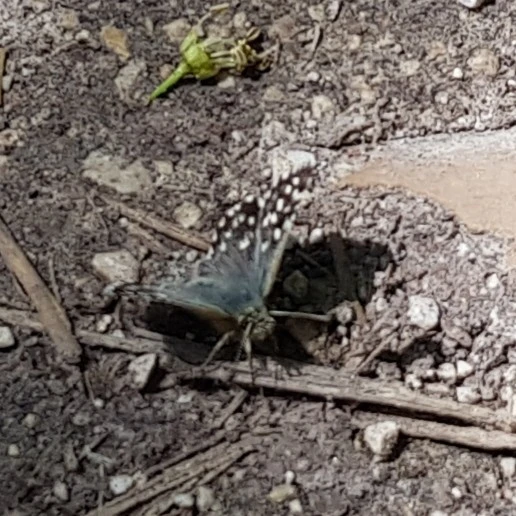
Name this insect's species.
Pyrgus malvae
